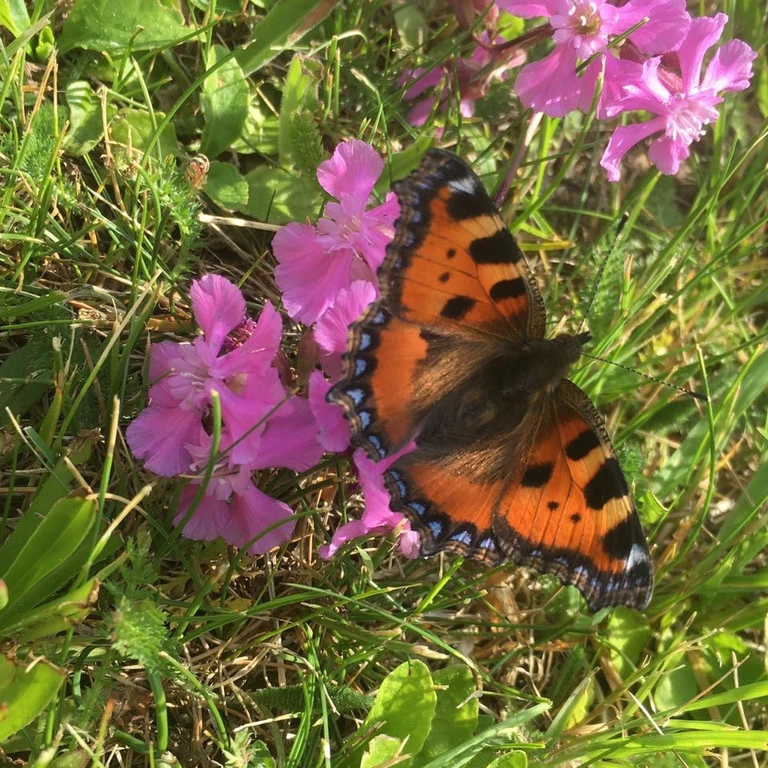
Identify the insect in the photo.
Aglais urticae
